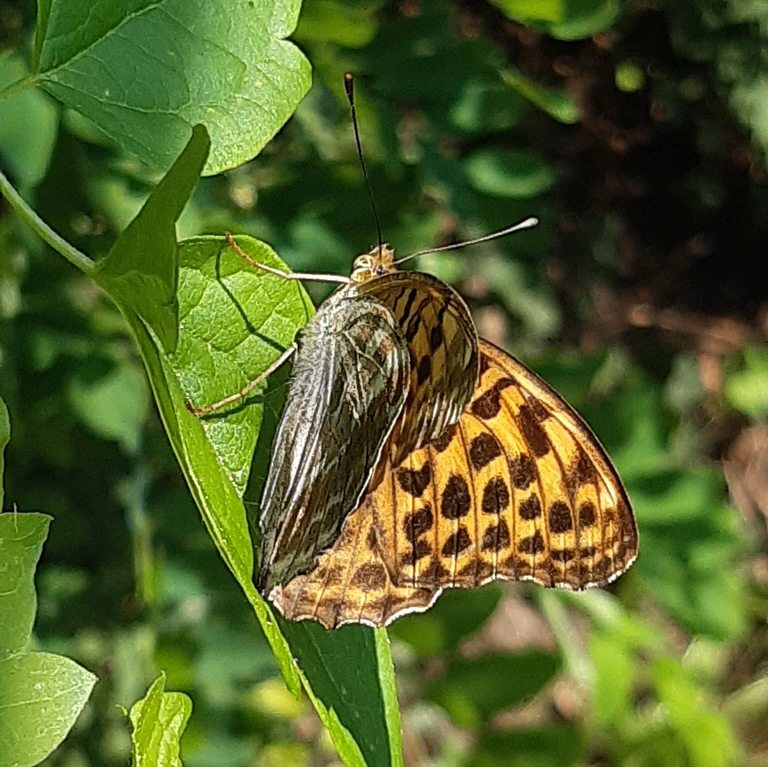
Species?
Argynnis paphia
